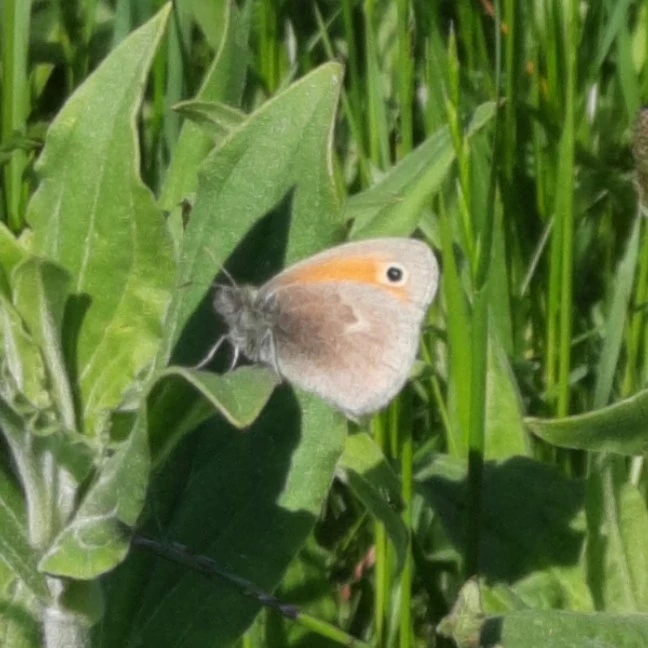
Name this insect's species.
Coenonympha pamphilus
